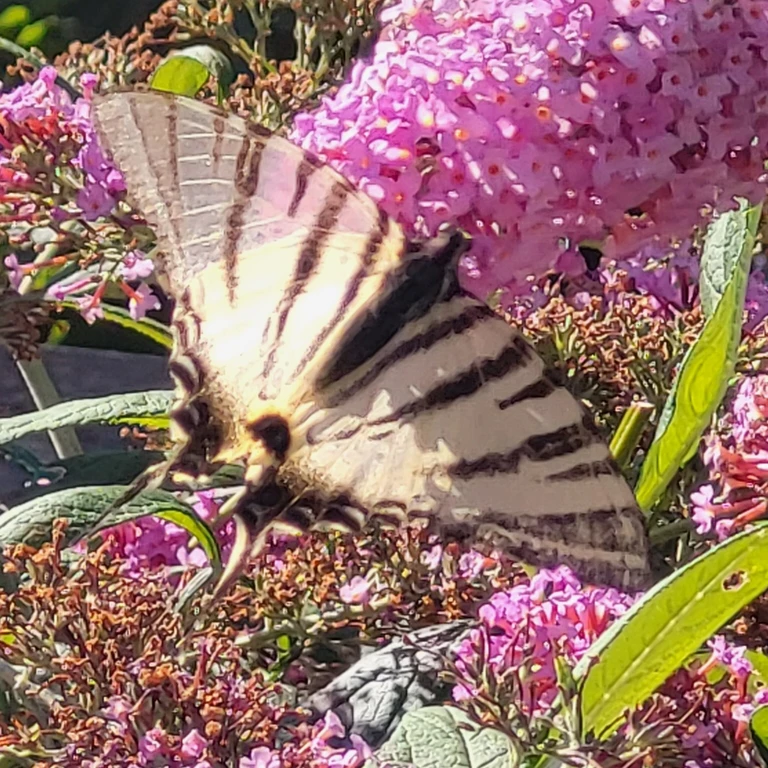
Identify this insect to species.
Iphiclides podalirius
